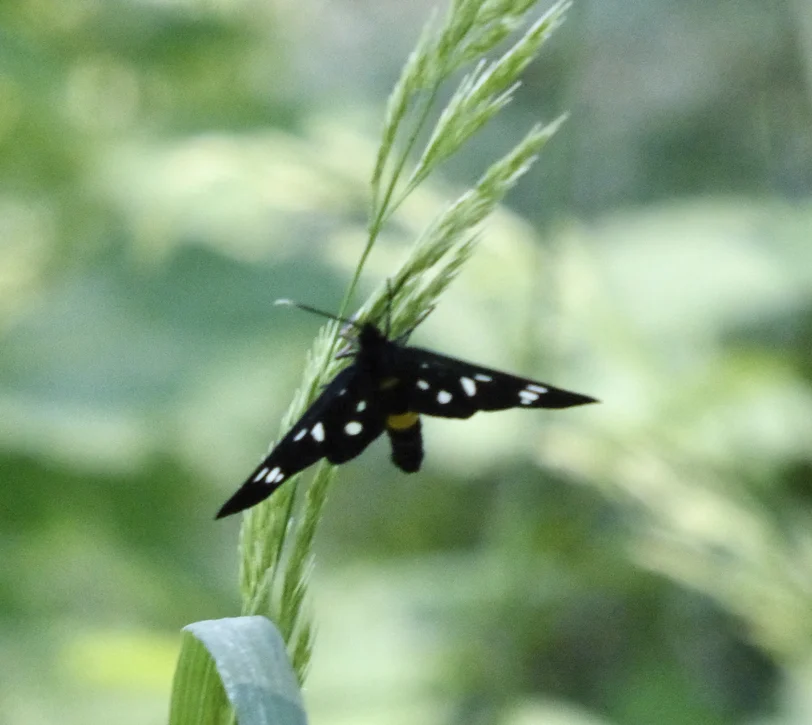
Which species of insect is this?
Amata phegea
